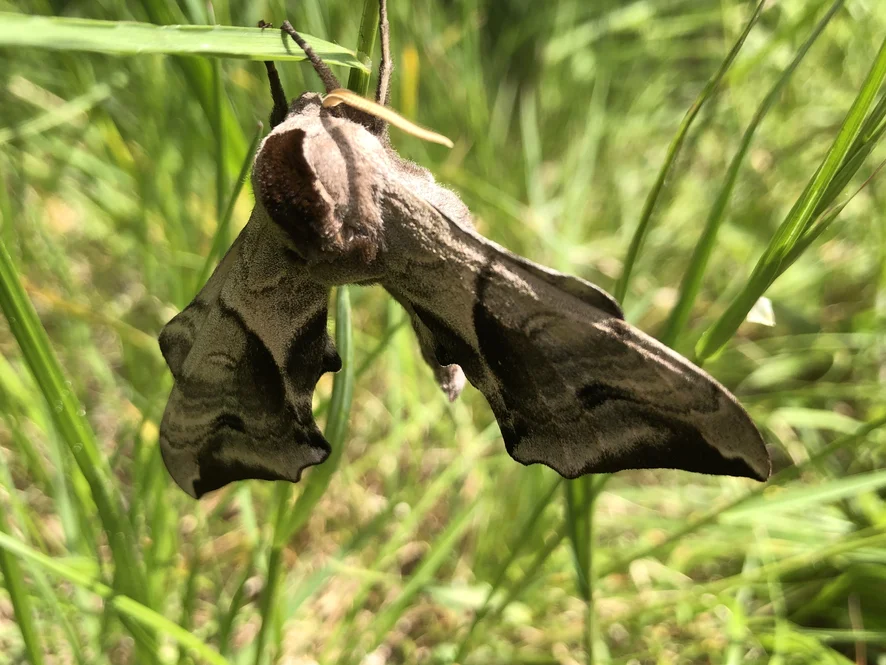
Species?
Smerinthus ocellata
